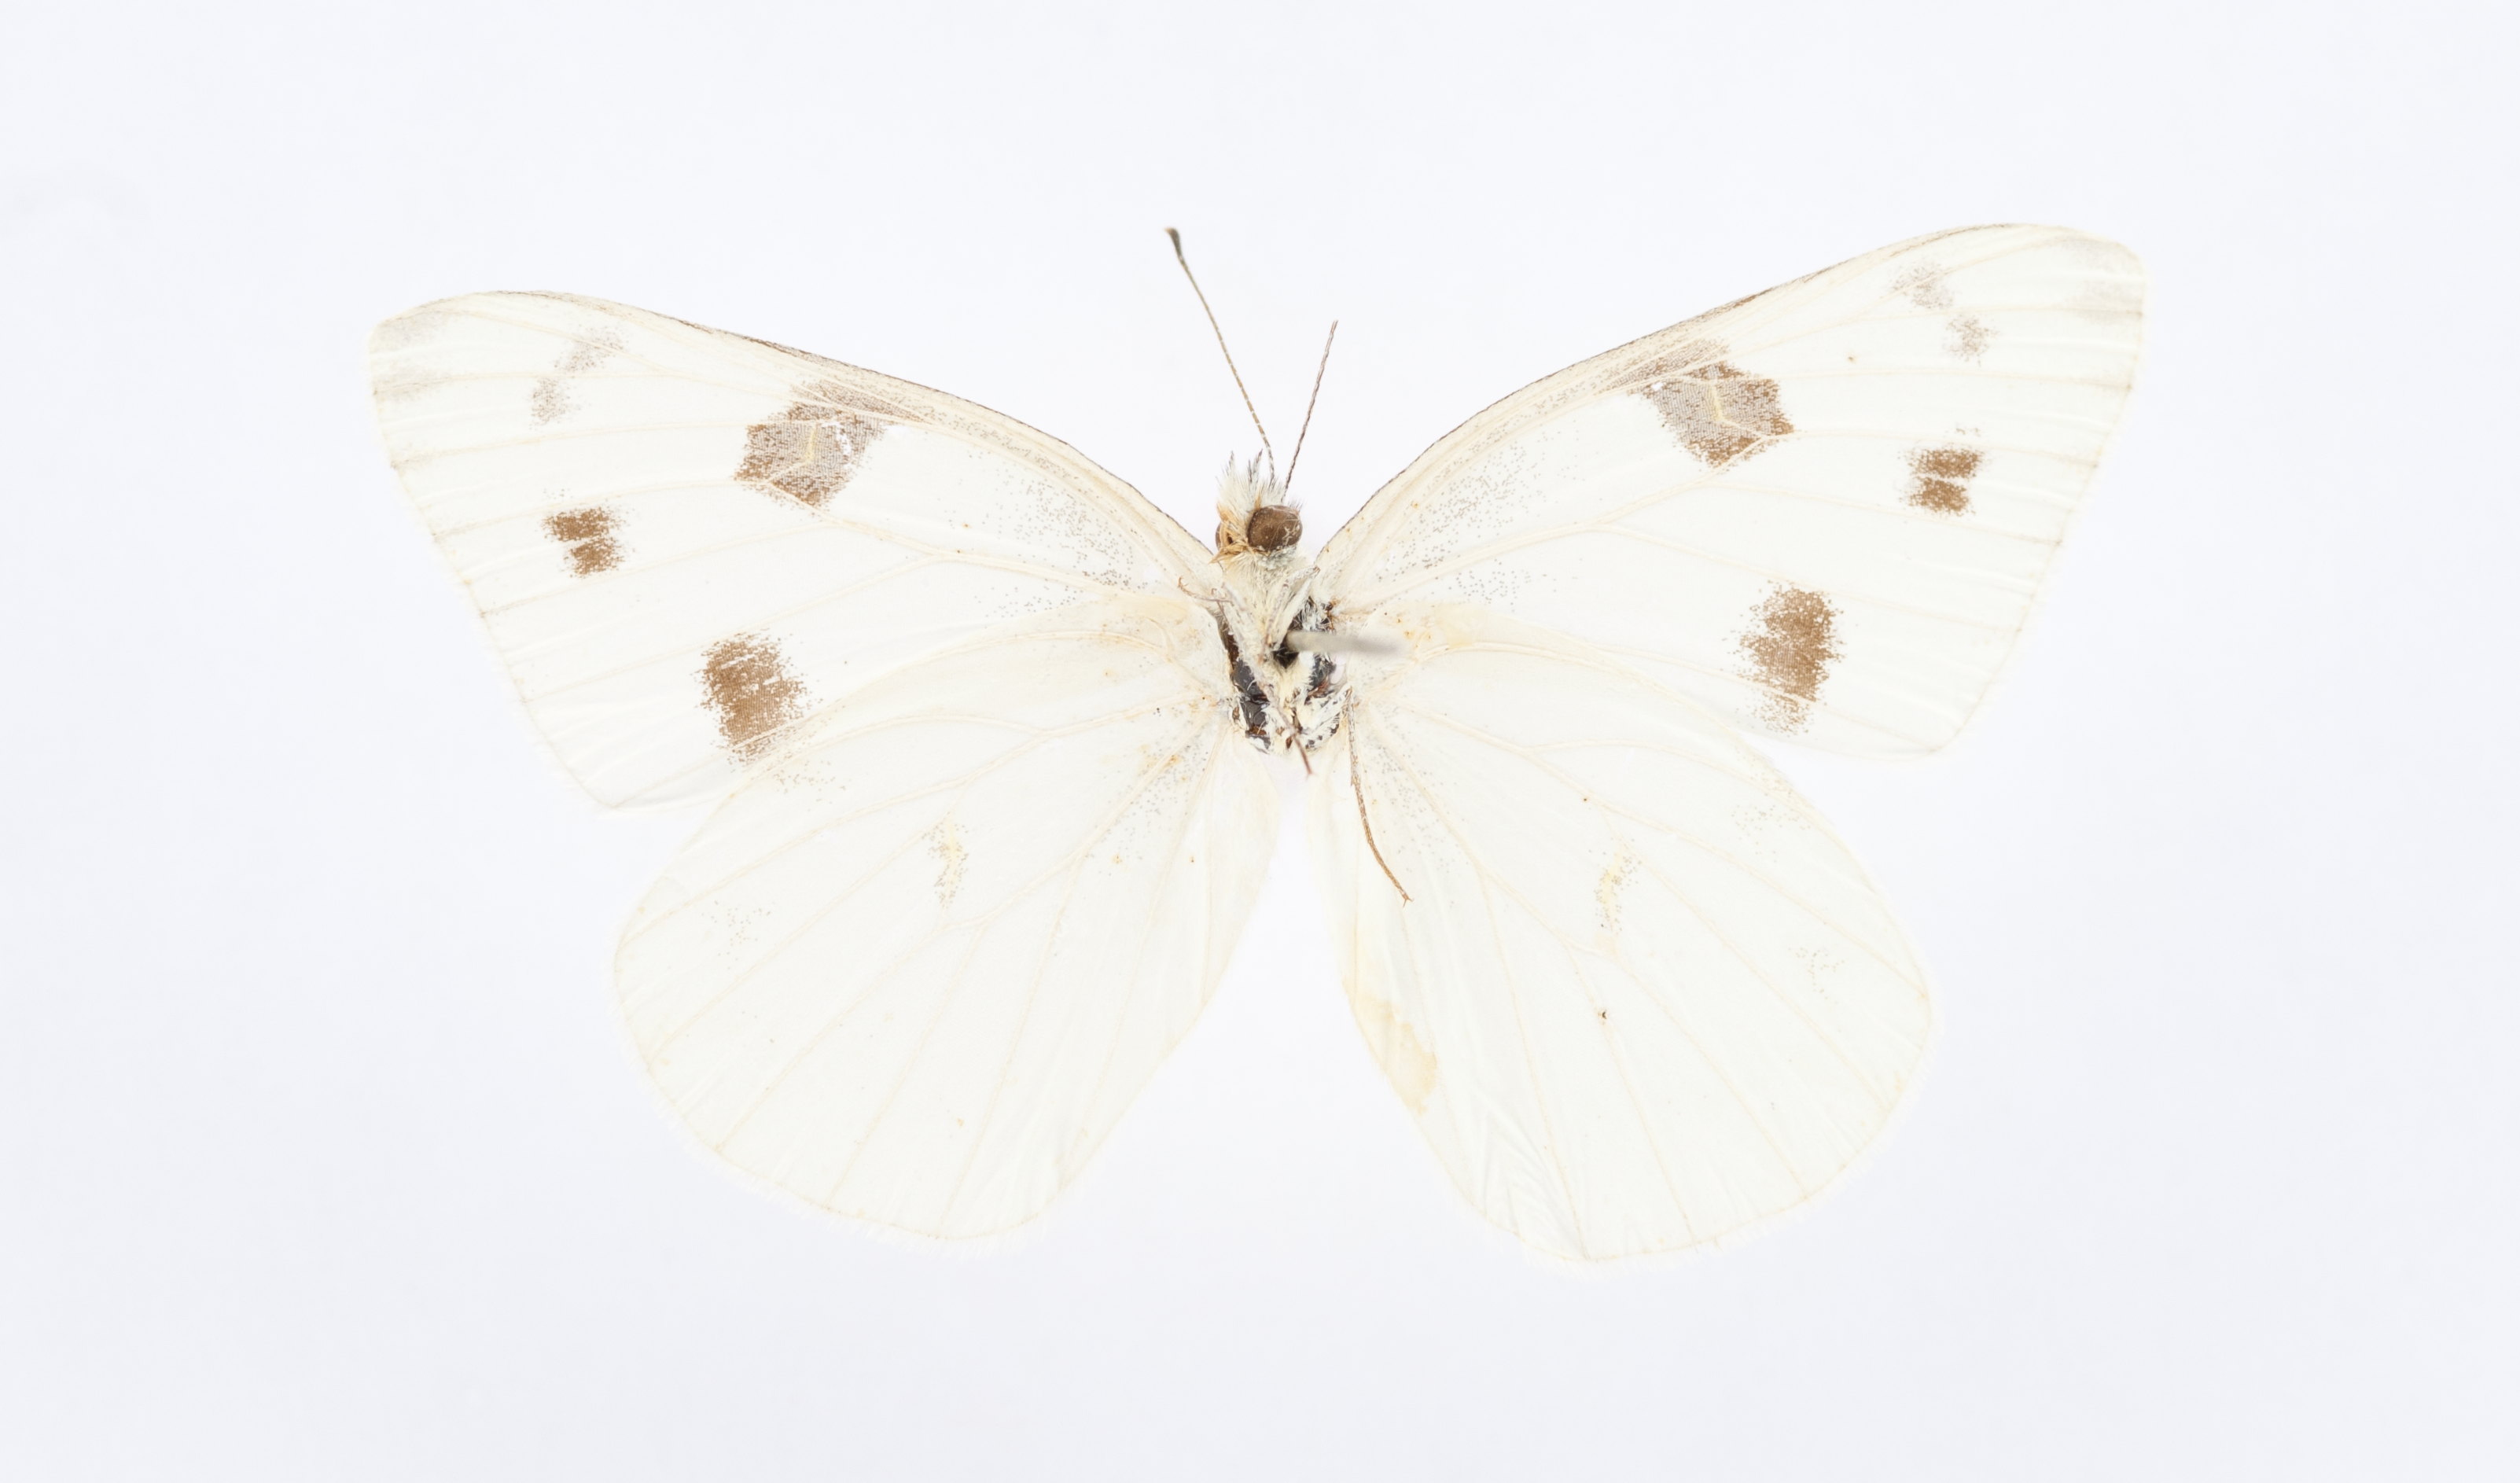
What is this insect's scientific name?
Pieris protodice
